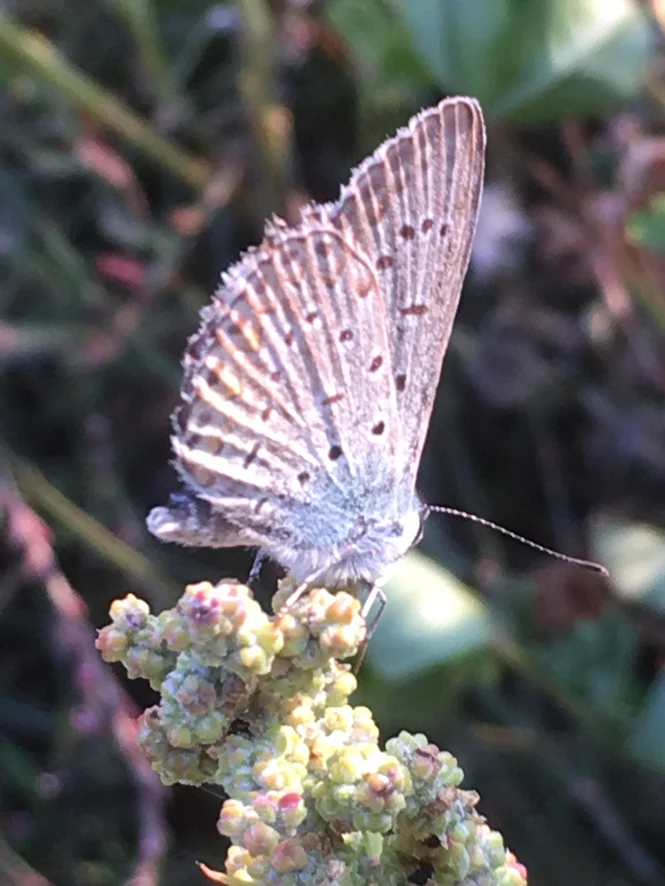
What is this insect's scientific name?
Polyommatus icarus
